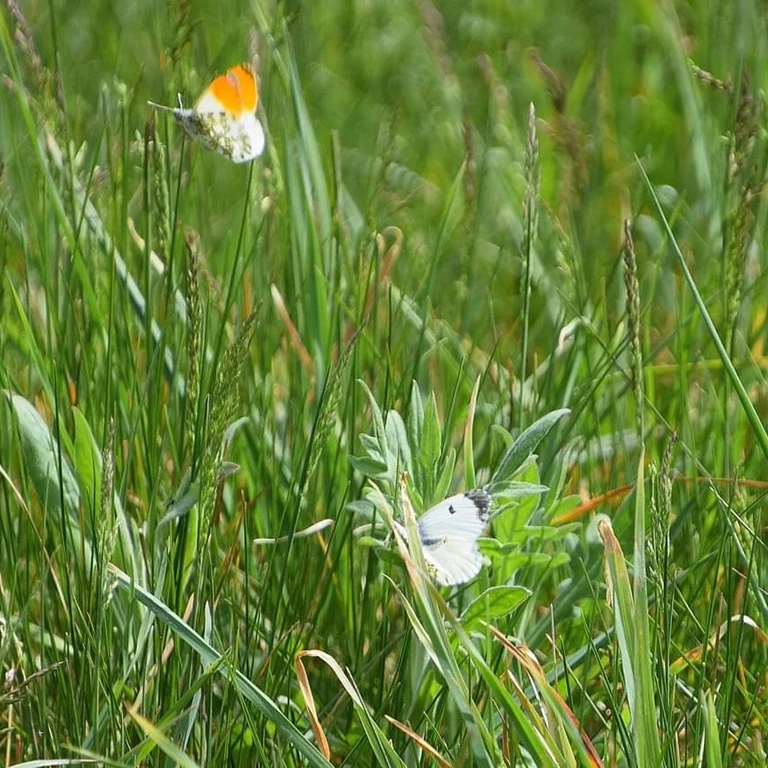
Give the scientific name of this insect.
Anthocharis cardamines
